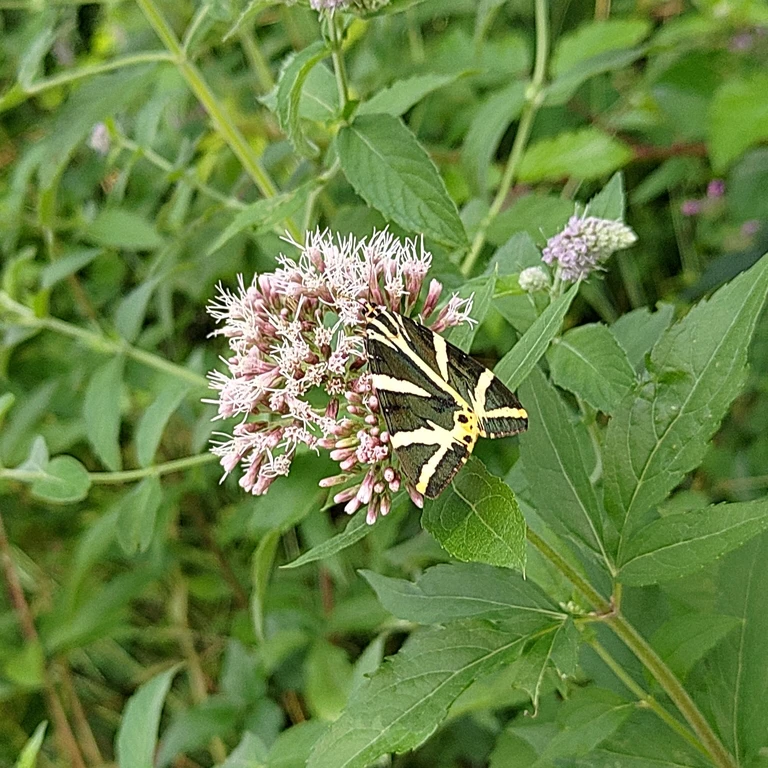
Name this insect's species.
Euplagia quadripunctaria
